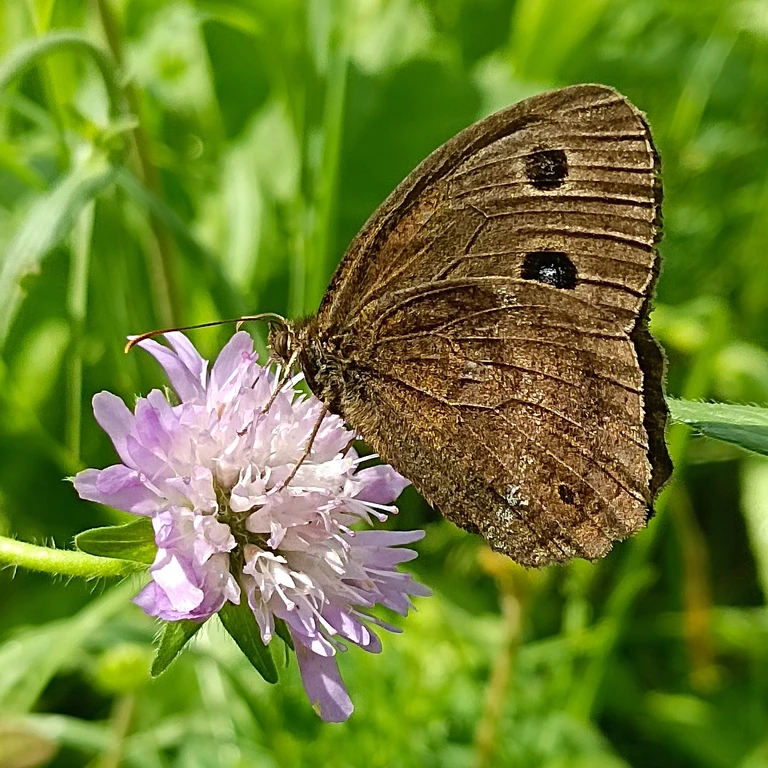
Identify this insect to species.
Minois dryas
